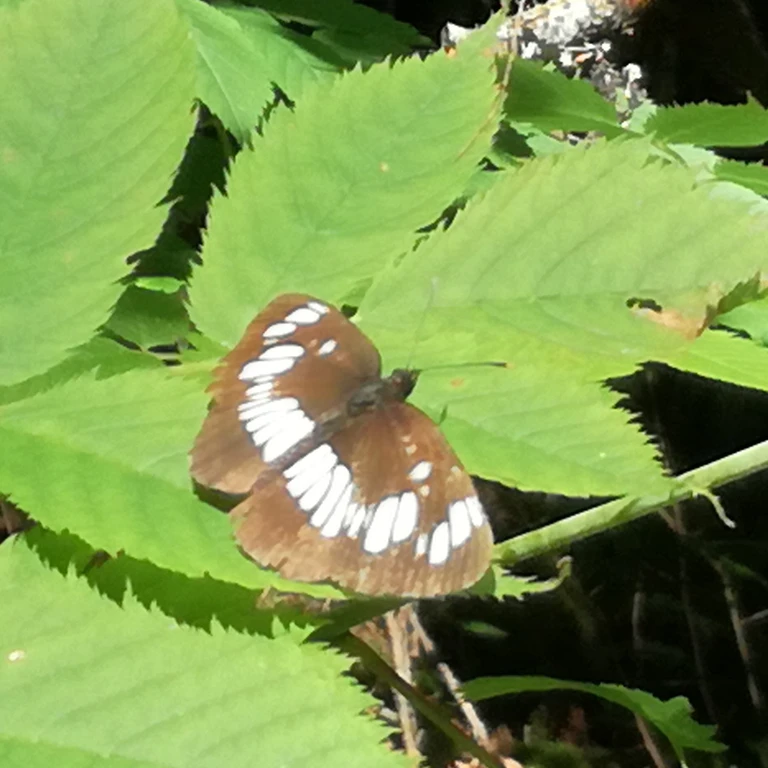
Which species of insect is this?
Neptis rivularis
